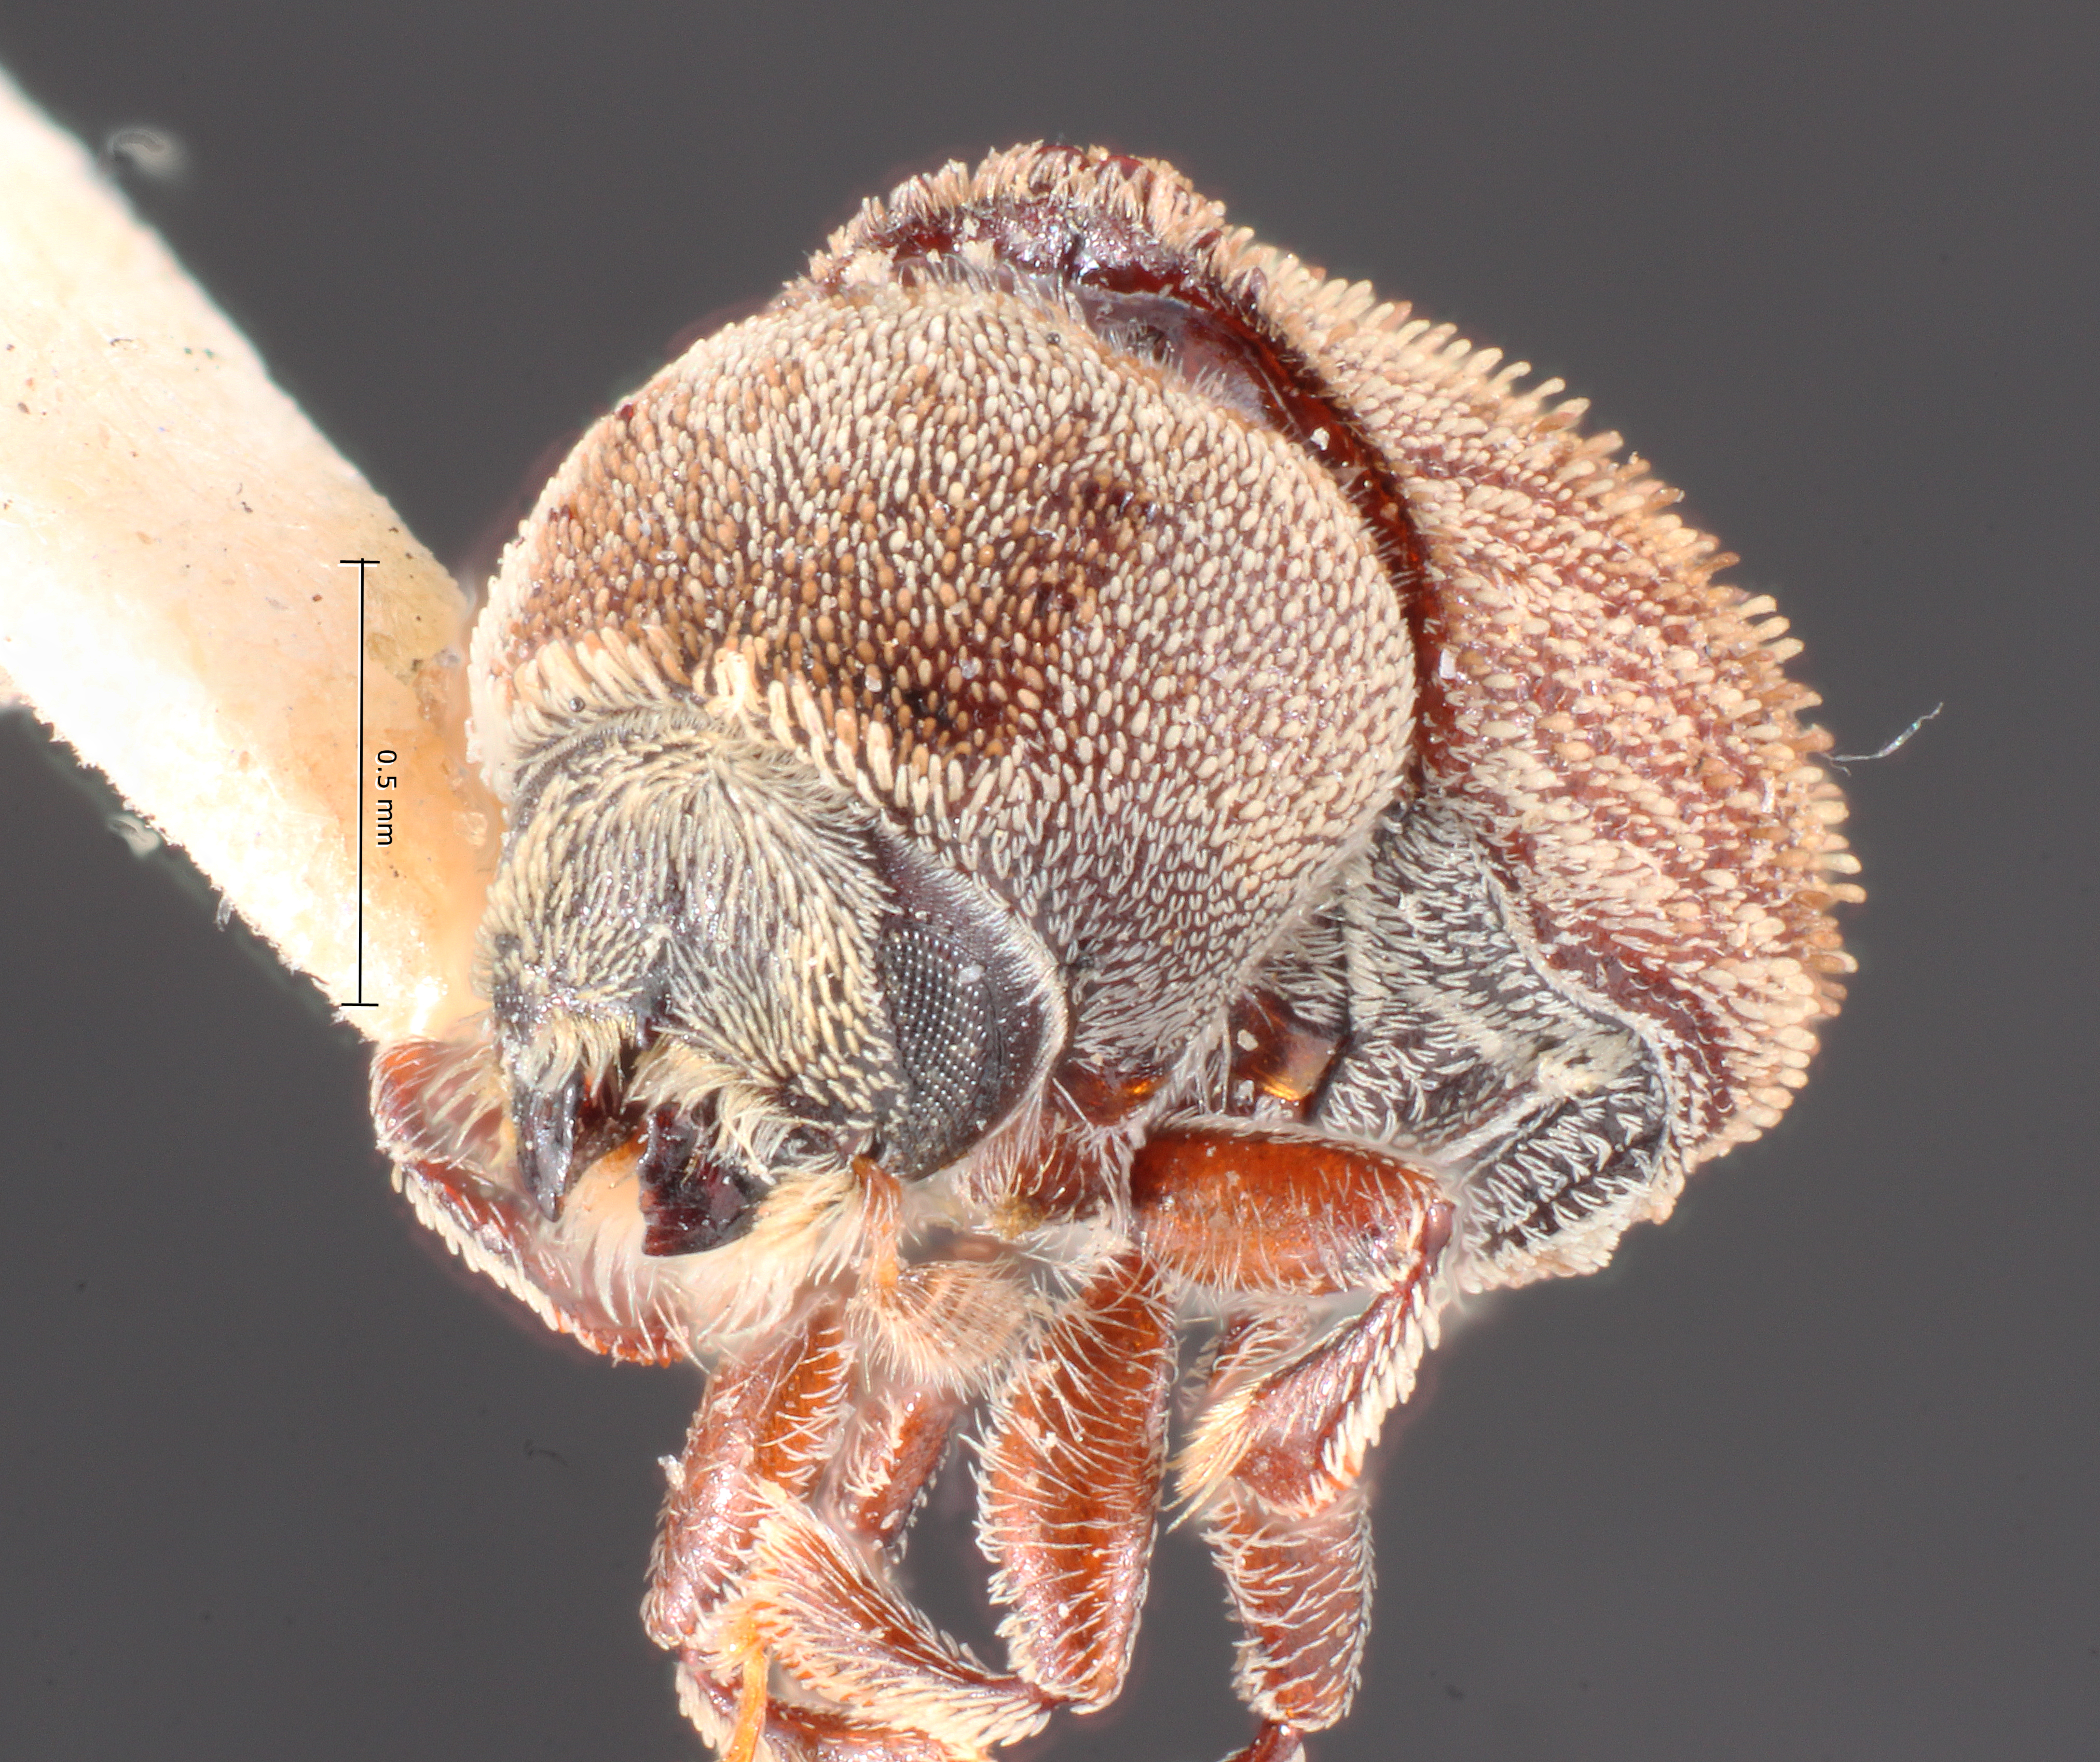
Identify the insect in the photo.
Renocis parkinsoniae
